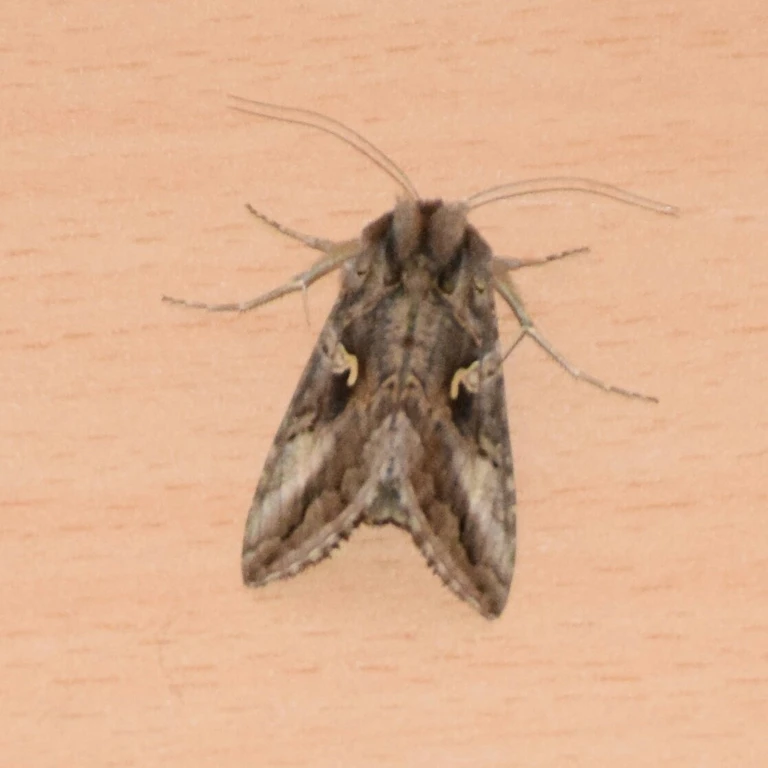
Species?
Autographa gamma
